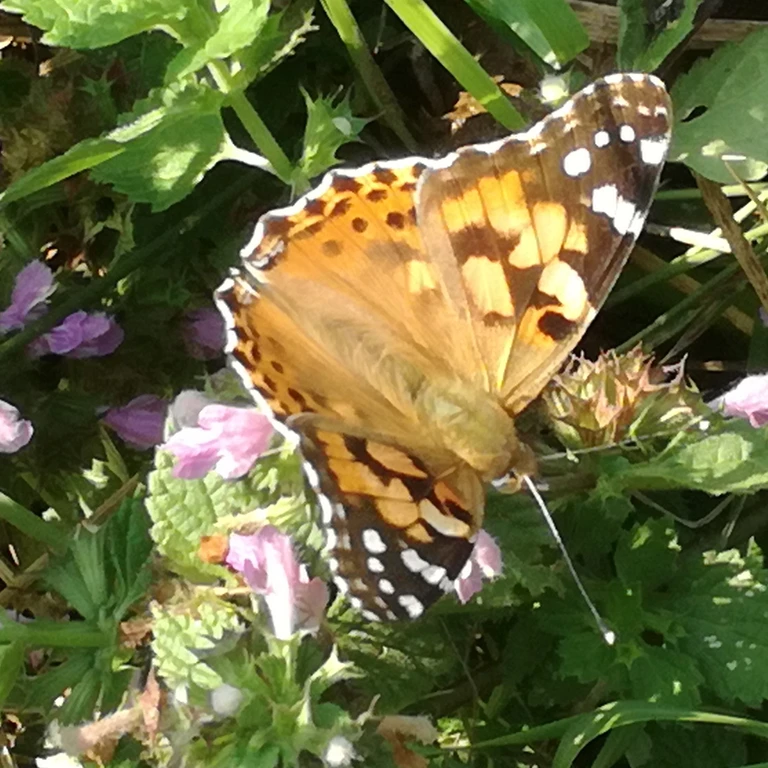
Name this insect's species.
Vanessa cardui
